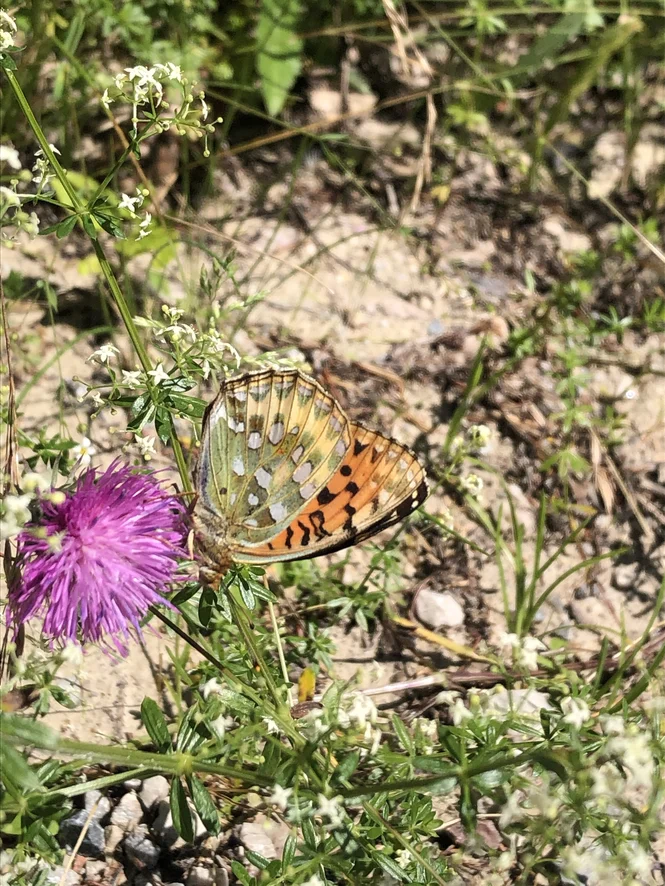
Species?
Speyeria aglaja
